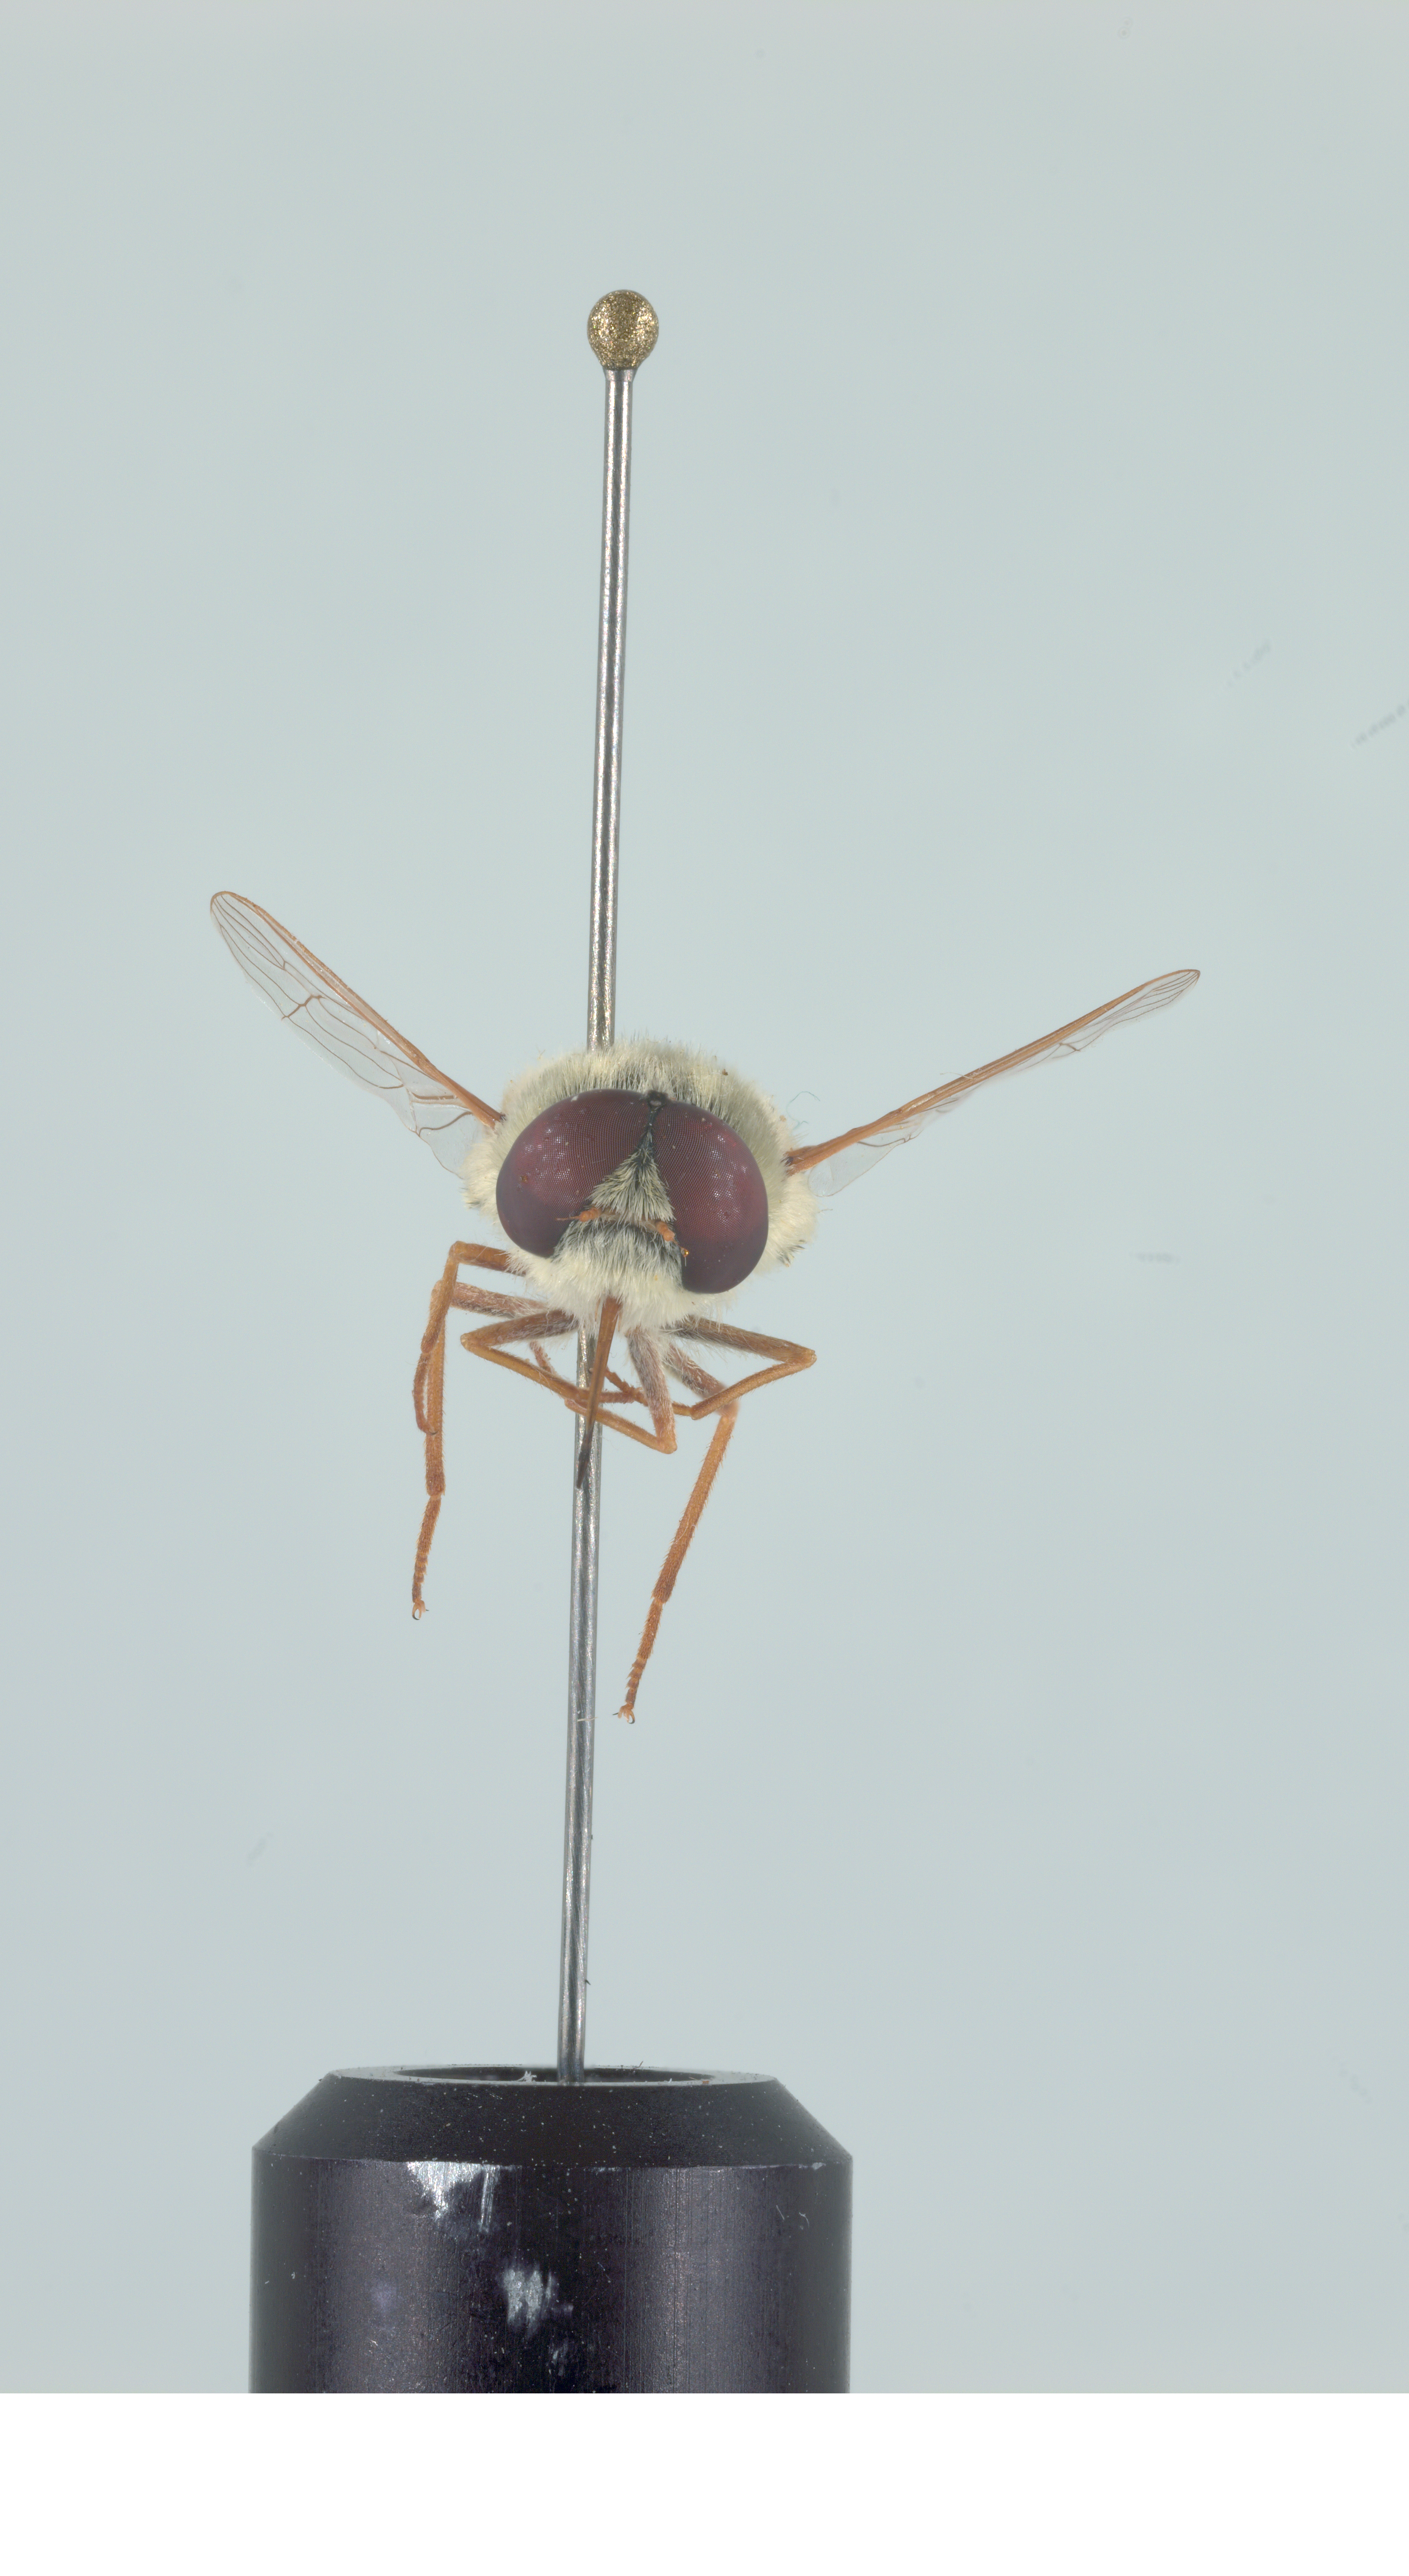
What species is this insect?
Neorhynchocephalus sackenii
